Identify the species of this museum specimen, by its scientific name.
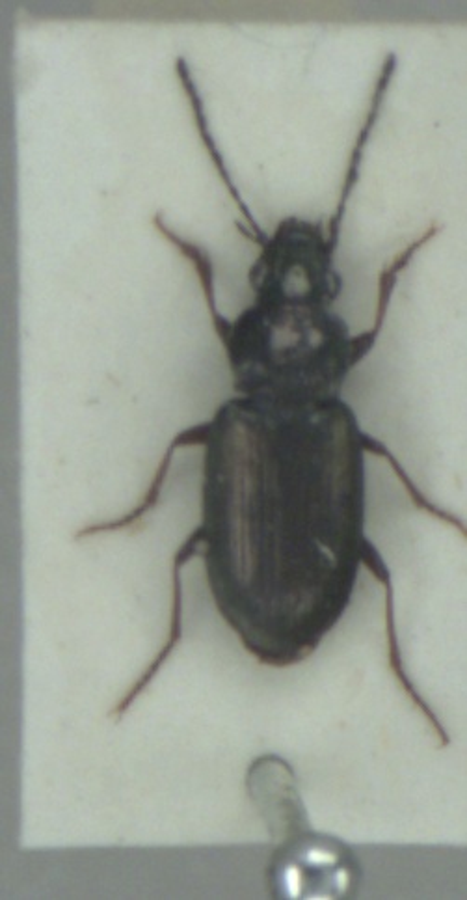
Pogonus chalceus
